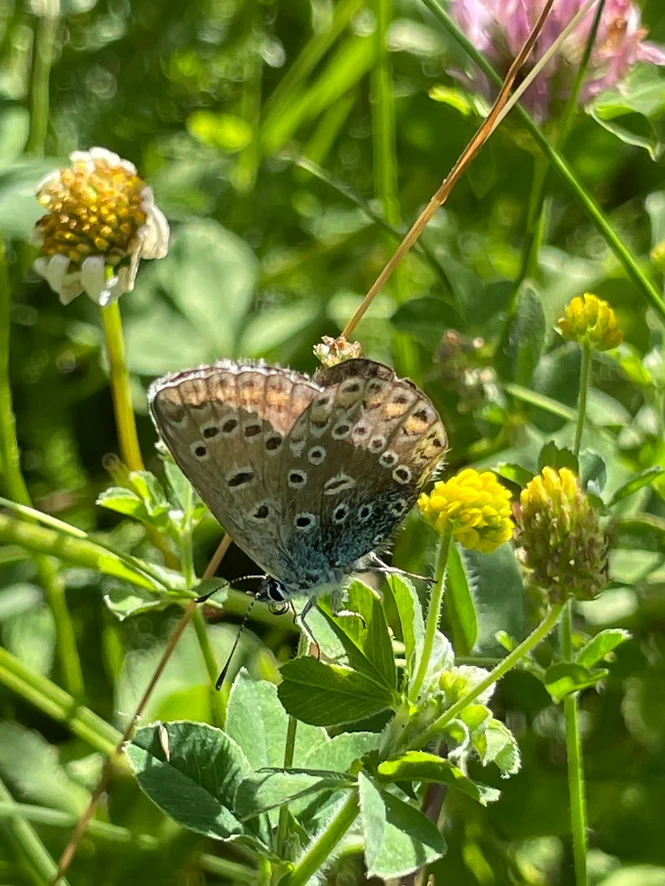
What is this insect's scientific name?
Polyommatus icarus
